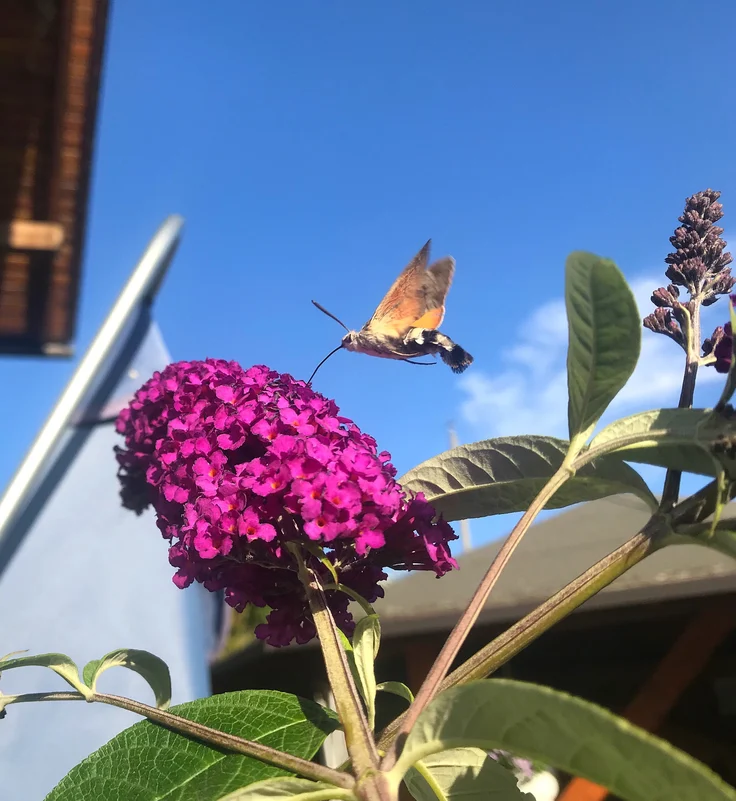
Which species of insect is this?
Macroglossum stellatarum
